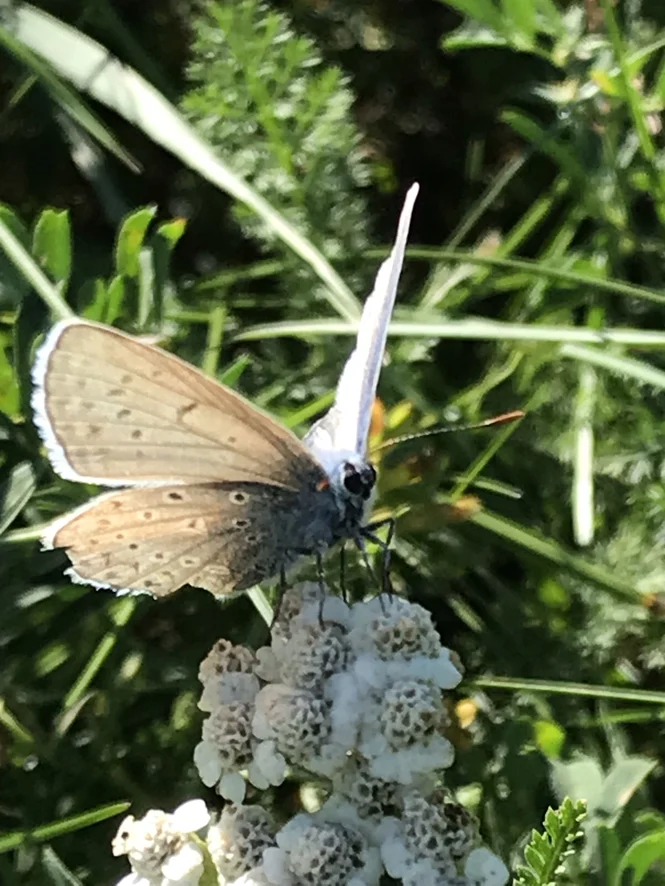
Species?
Polyommatus icarus
